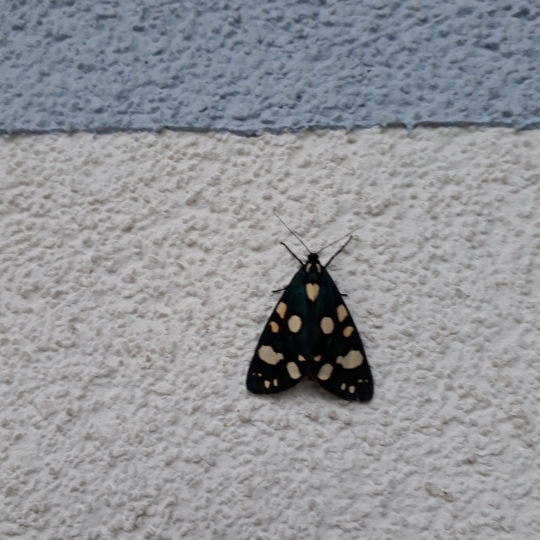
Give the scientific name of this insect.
Callimorpha dominula
